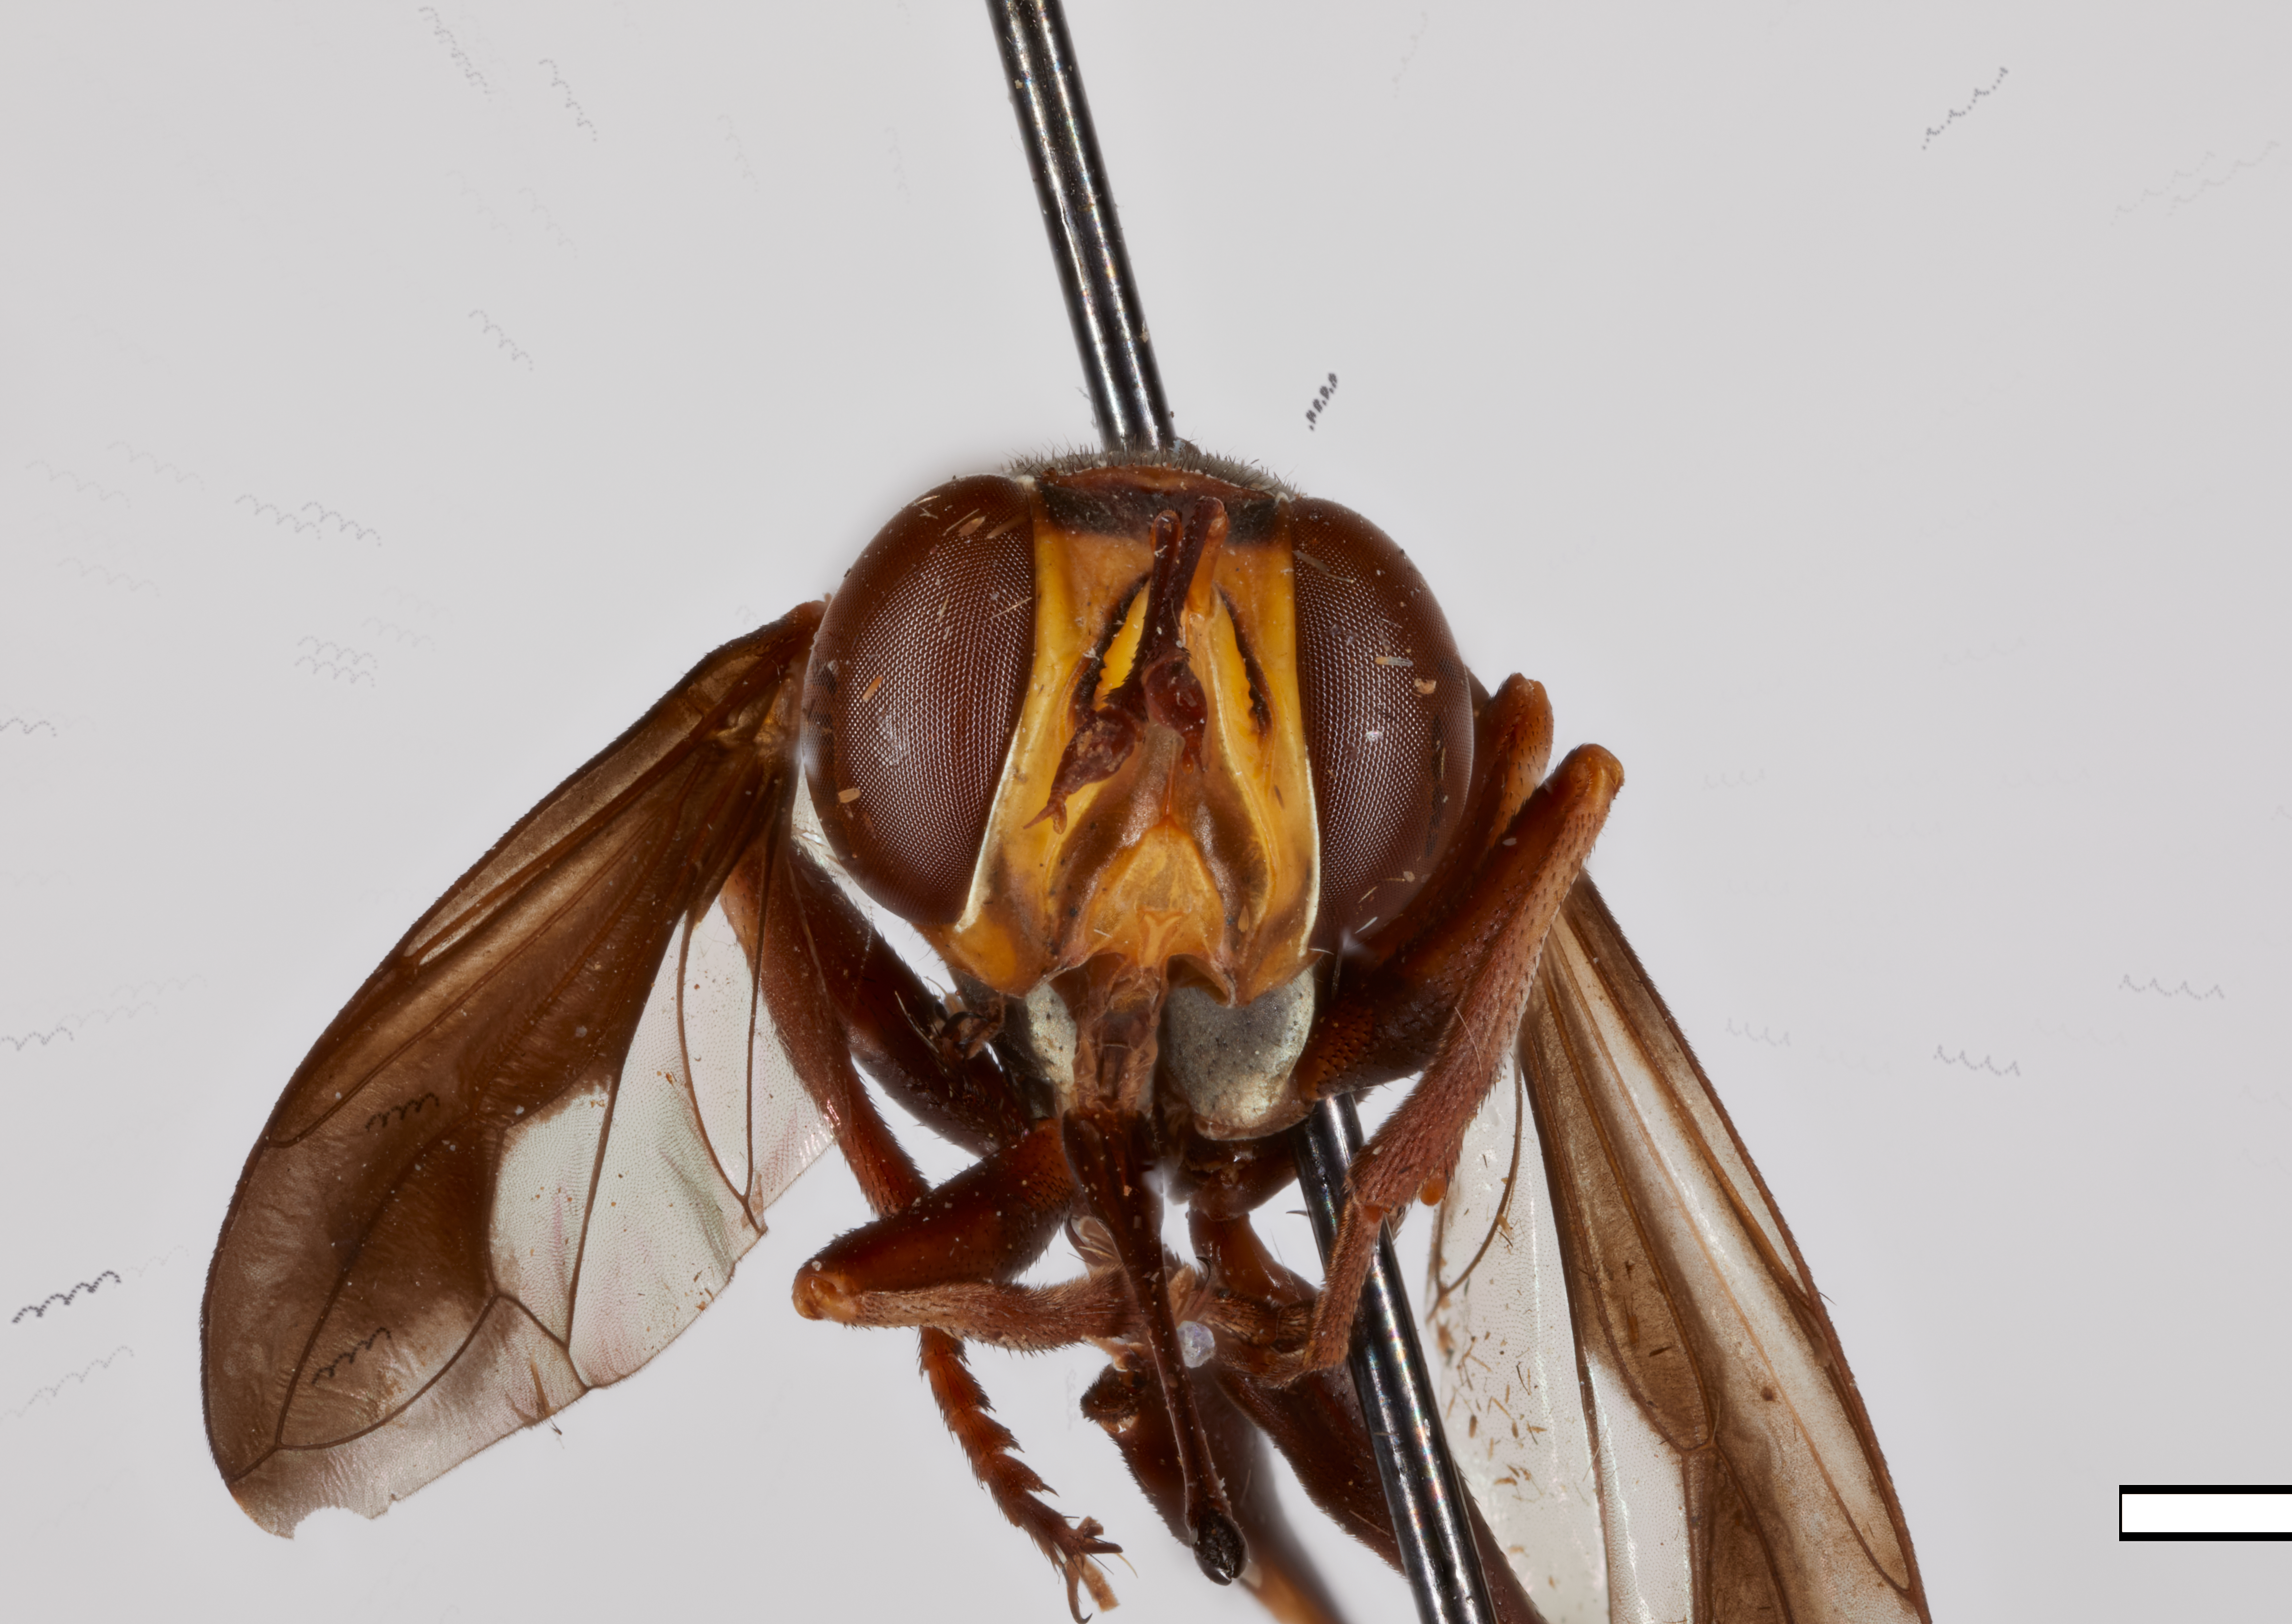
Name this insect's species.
Physocephala bimaculata (also Physocephala inhabilis)
